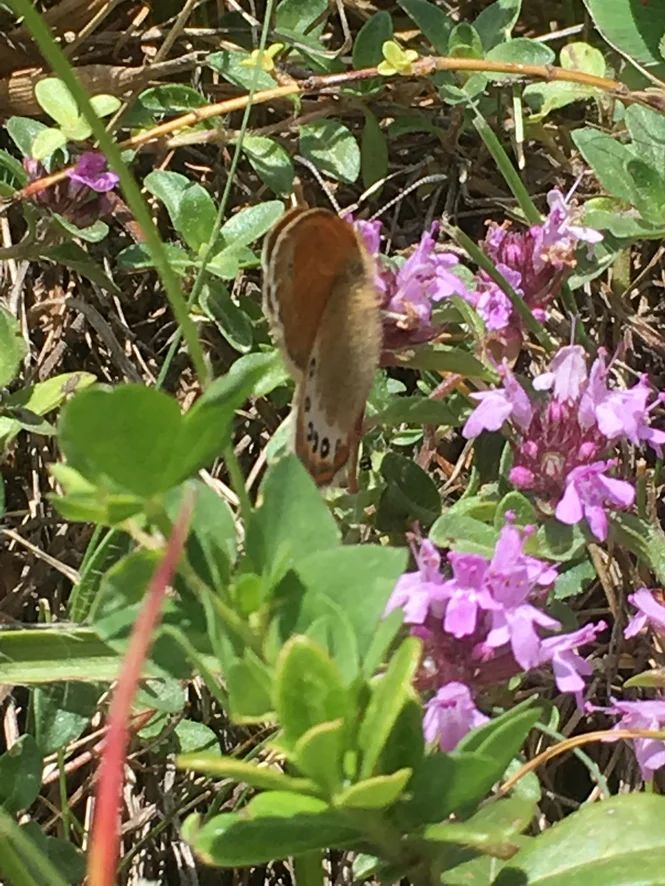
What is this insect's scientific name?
Coenonympha gardetta
